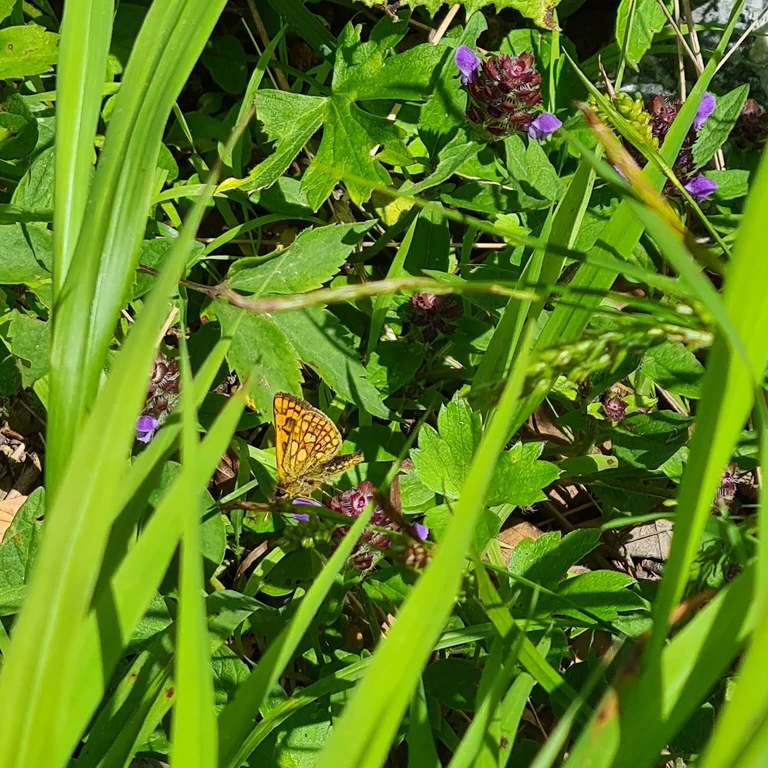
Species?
Carterocephalus palaemon
